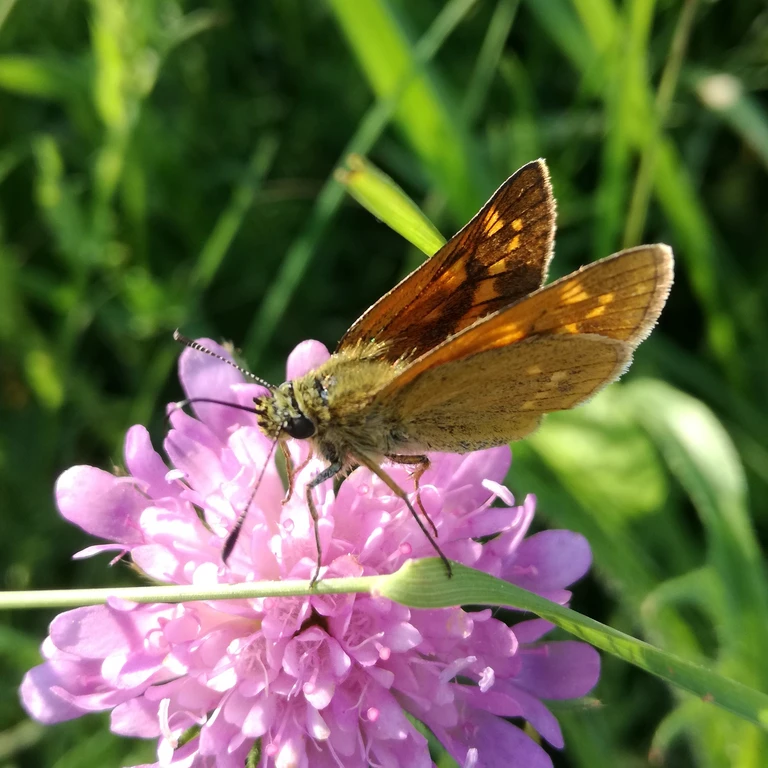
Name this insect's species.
Ochlodes sylvanus (also Ochlodes venata)
